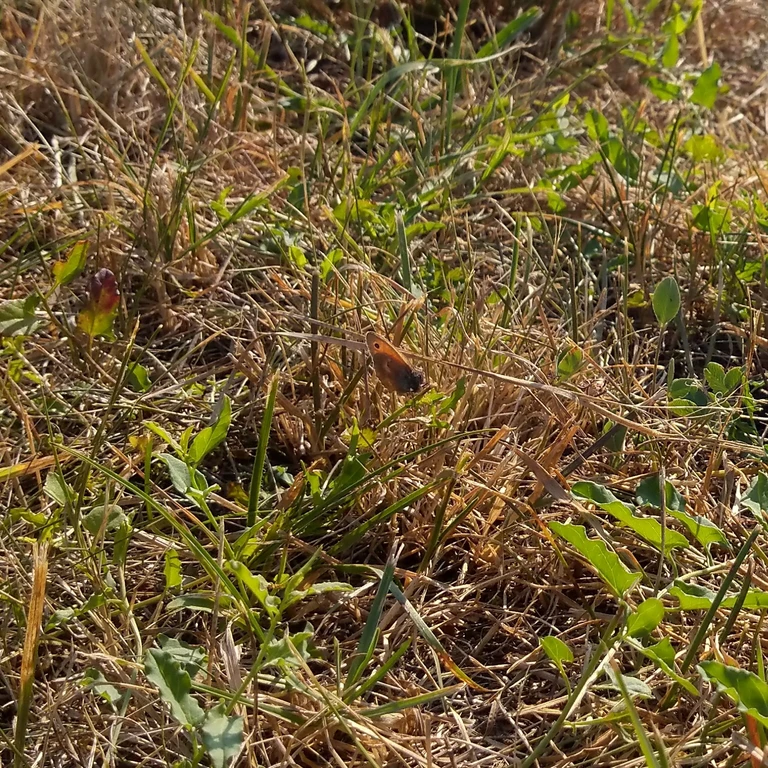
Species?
Coenonympha pamphilus
